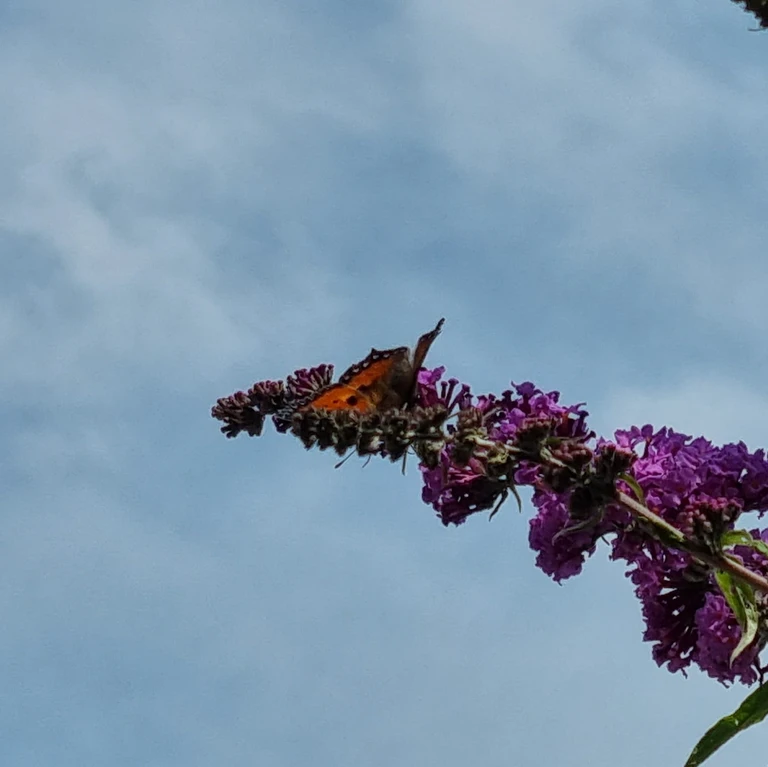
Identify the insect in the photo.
Aglais urticae
